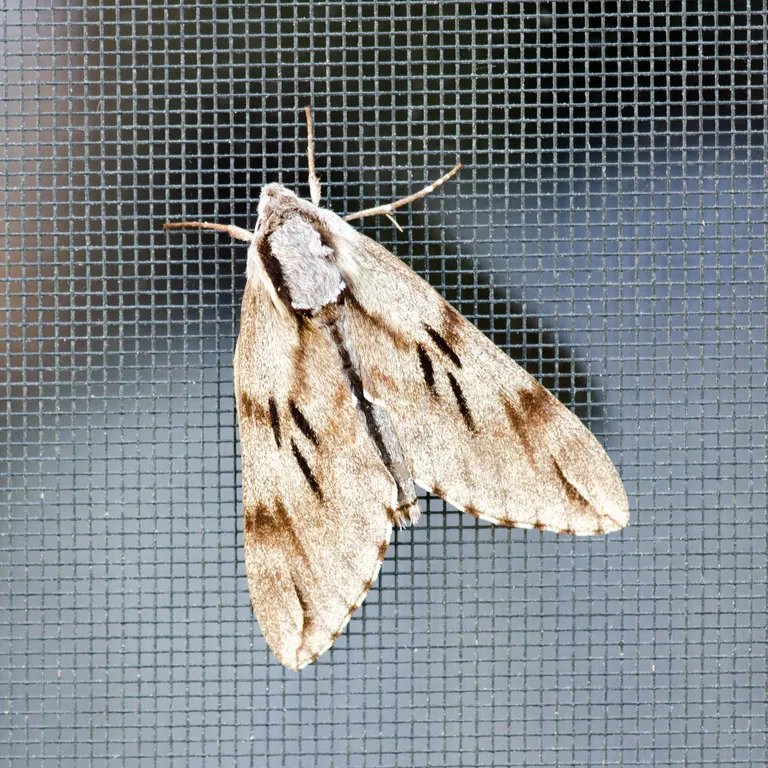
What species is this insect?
Sphinx pinastri
